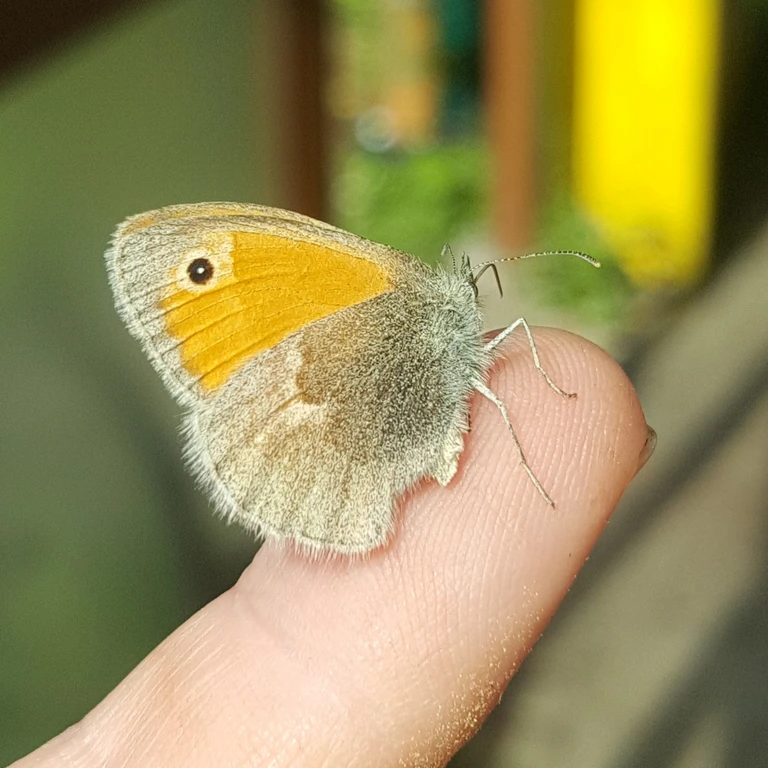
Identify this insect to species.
Coenonympha pamphilus
